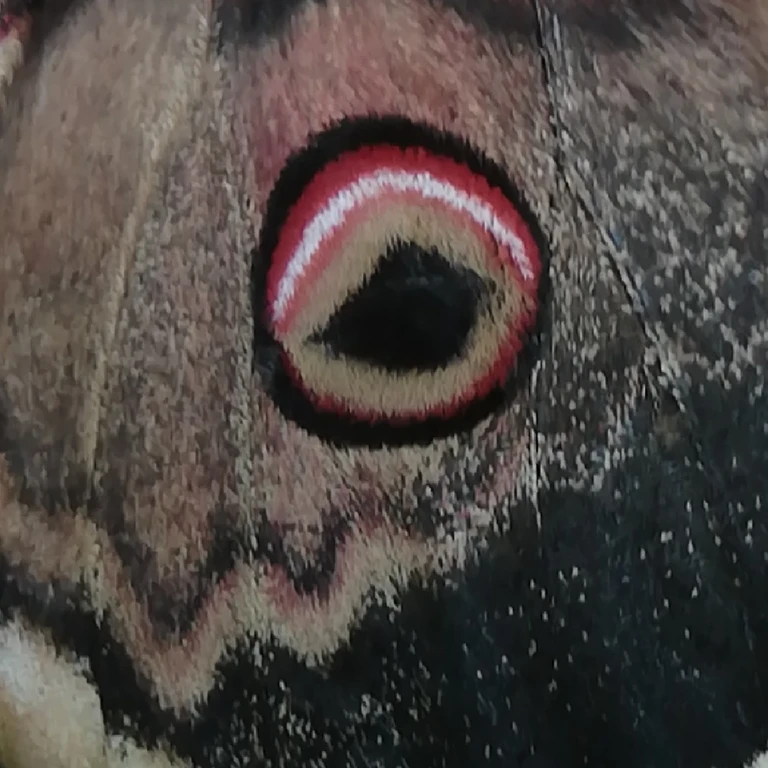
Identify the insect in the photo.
Saturnia pyri
